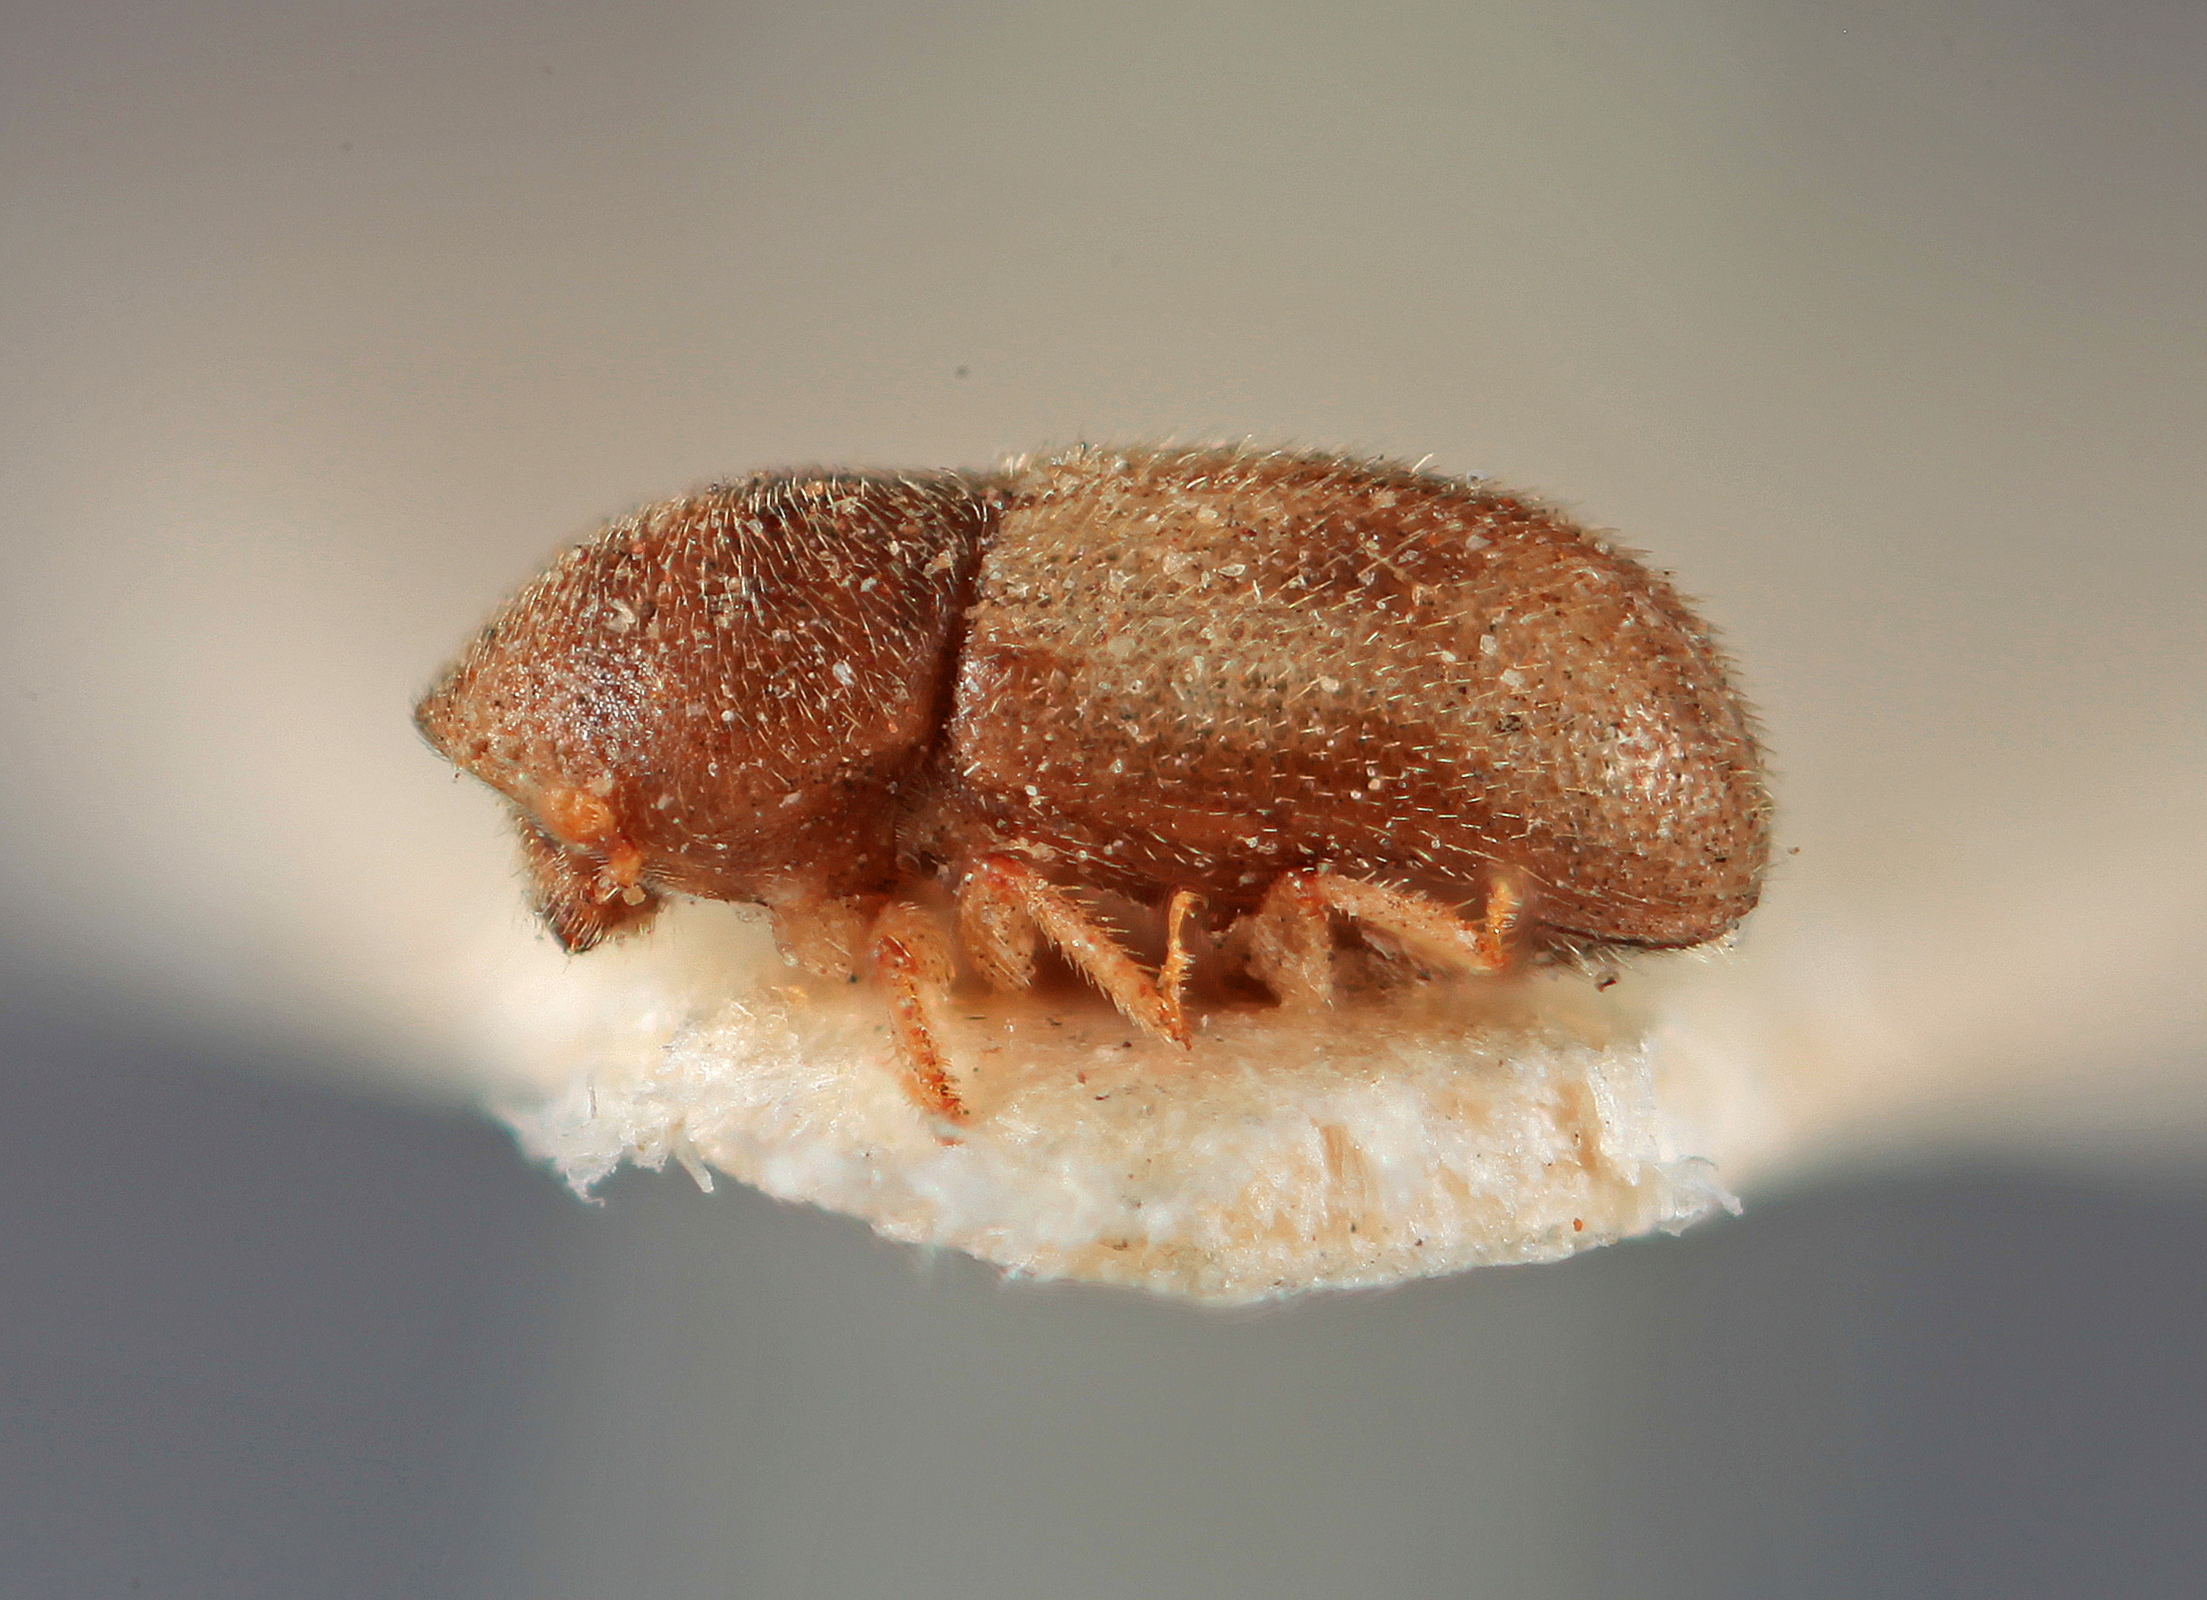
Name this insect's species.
Aphanarthrum royaleanum
